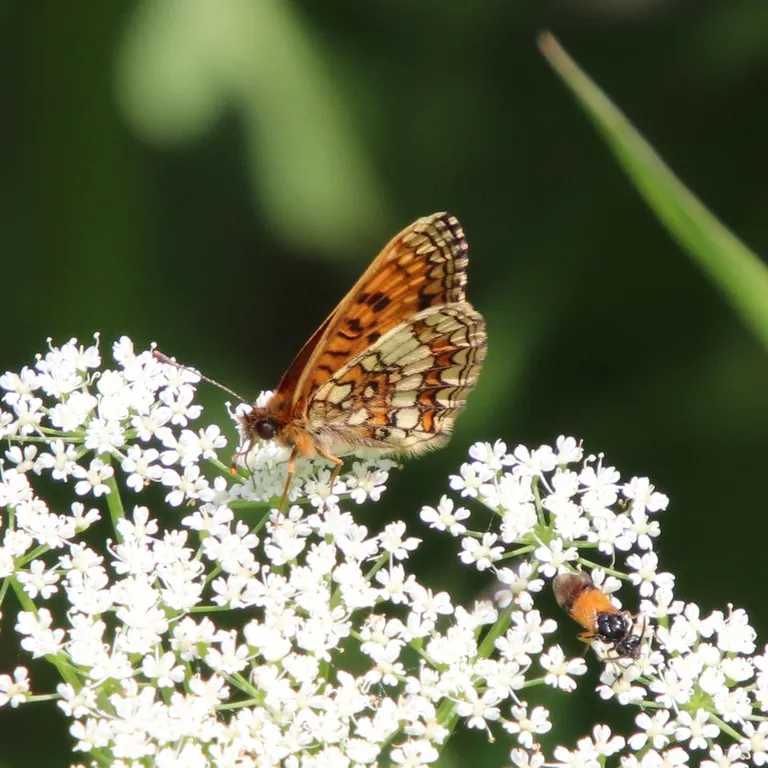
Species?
Melitaea athalia
